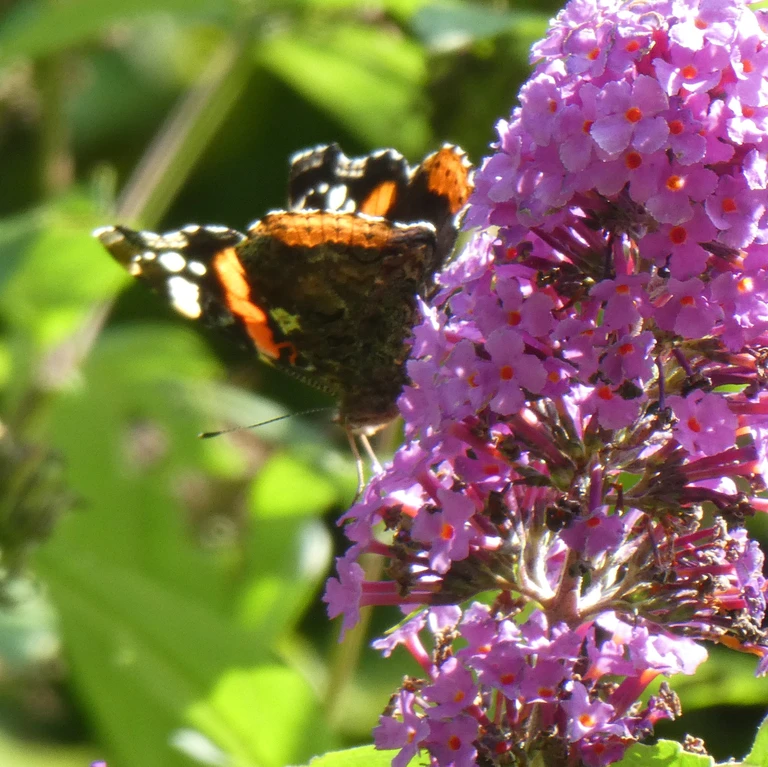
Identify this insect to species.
Vanessa atalanta
